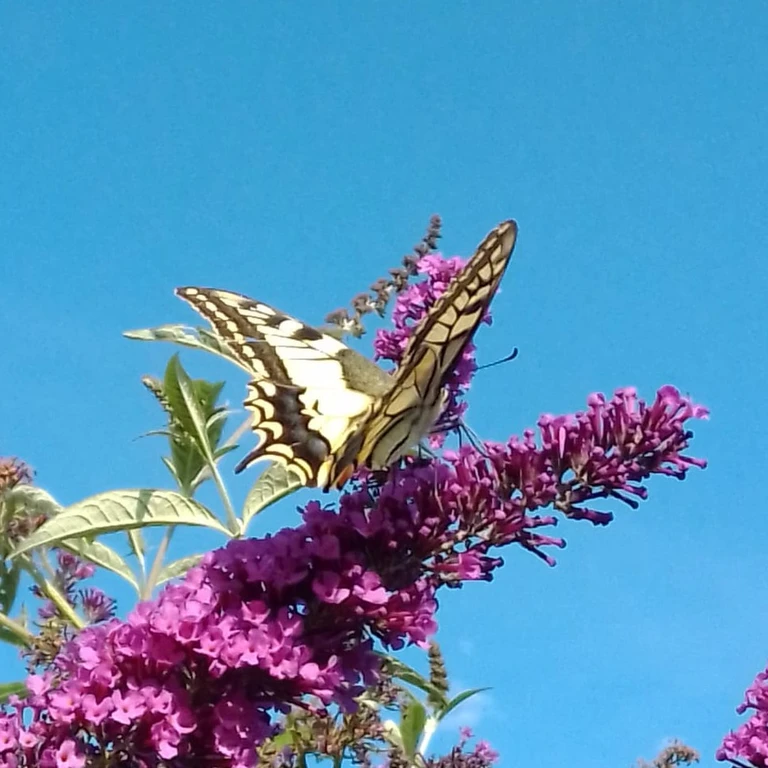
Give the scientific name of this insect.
Papilio machaon
